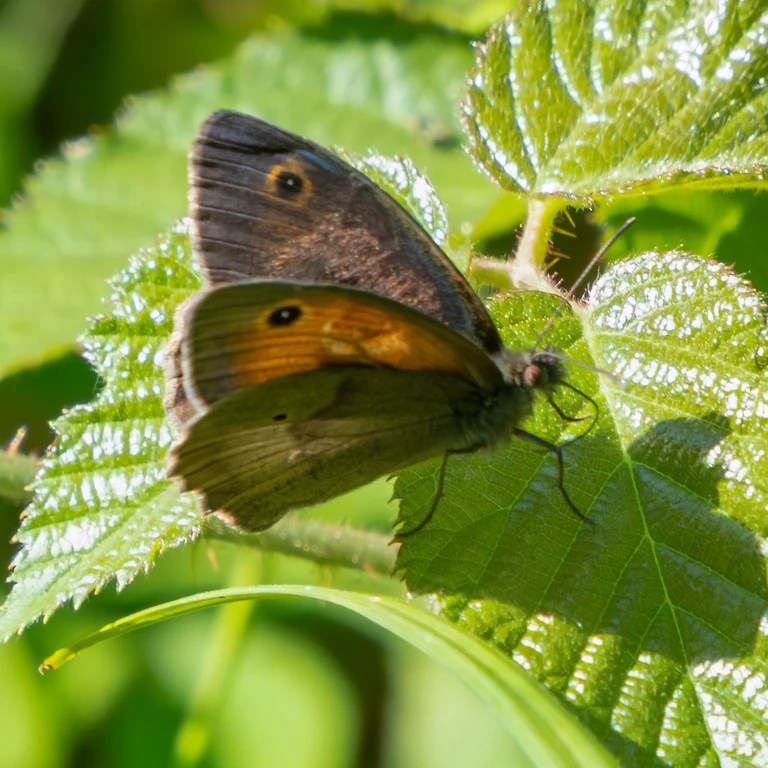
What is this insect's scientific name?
Maniola jurtina
